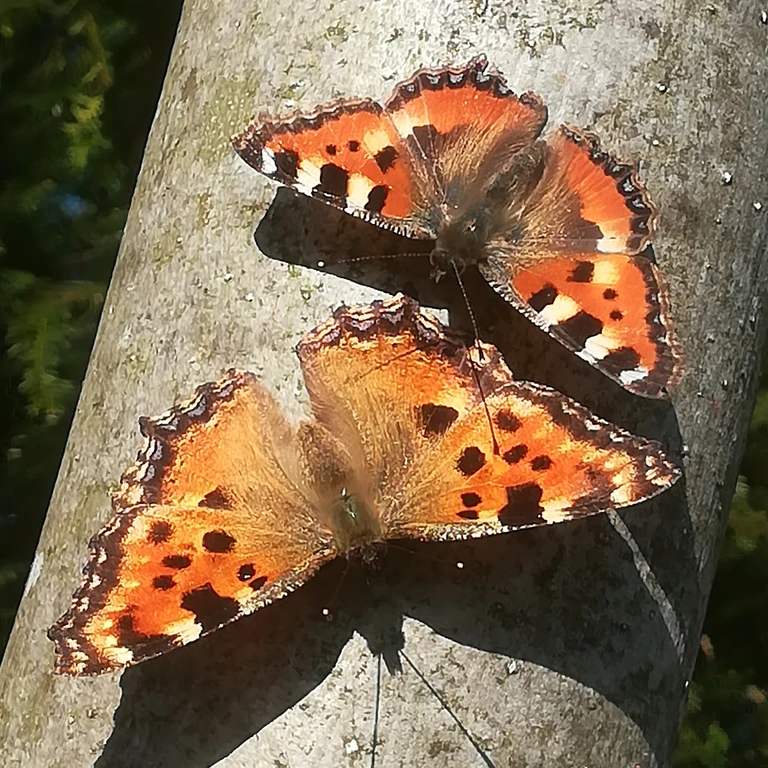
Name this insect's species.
Nymphalis polychloros
